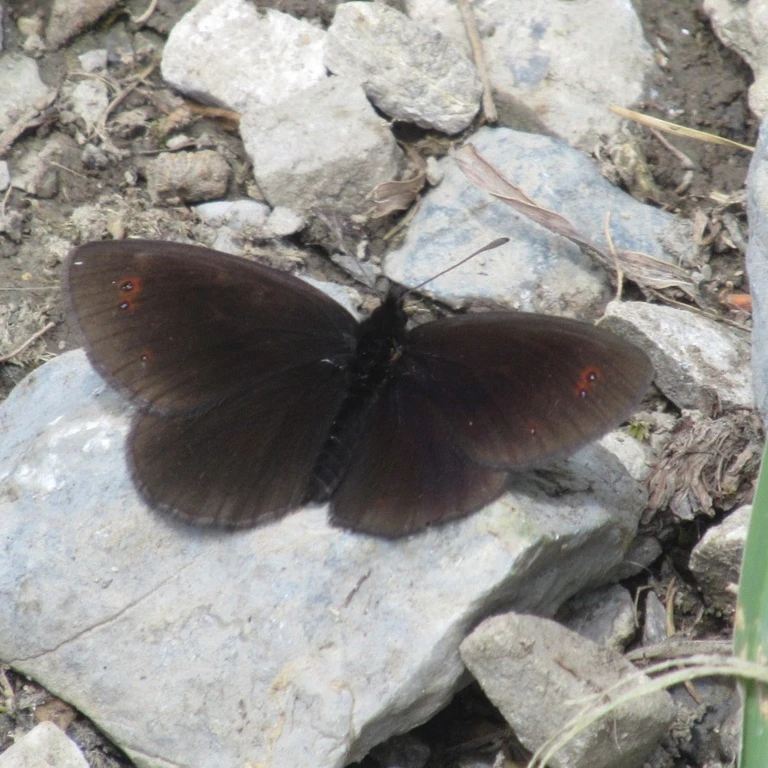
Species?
Erebia oeme
